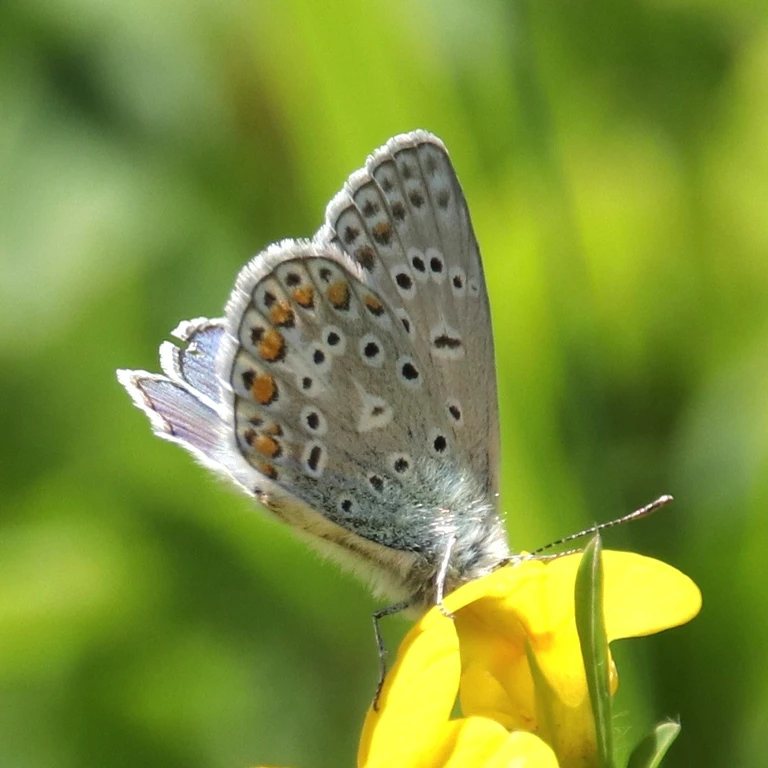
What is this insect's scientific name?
Polyommatus icarus
